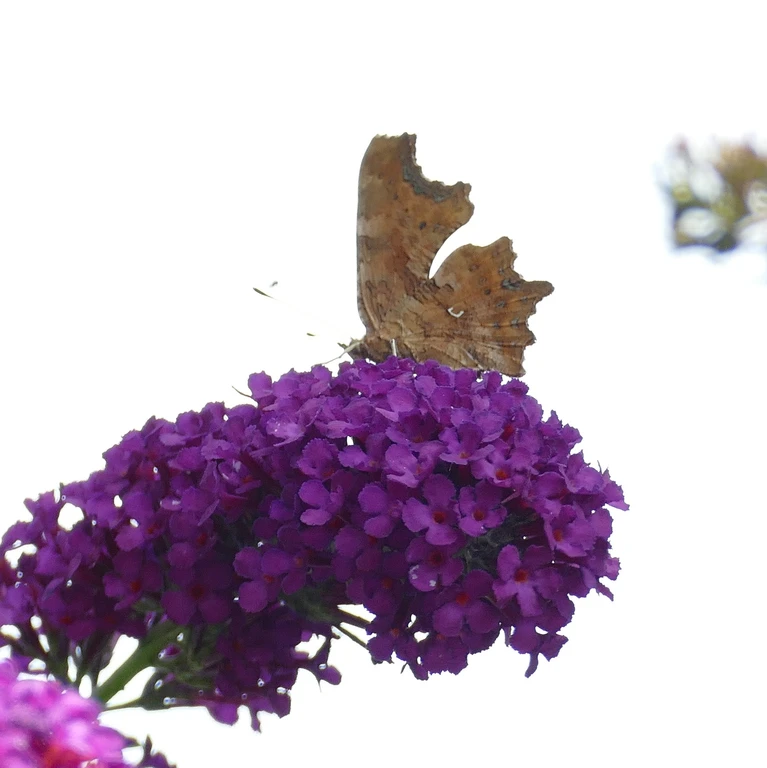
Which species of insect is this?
Polygonia c-album
